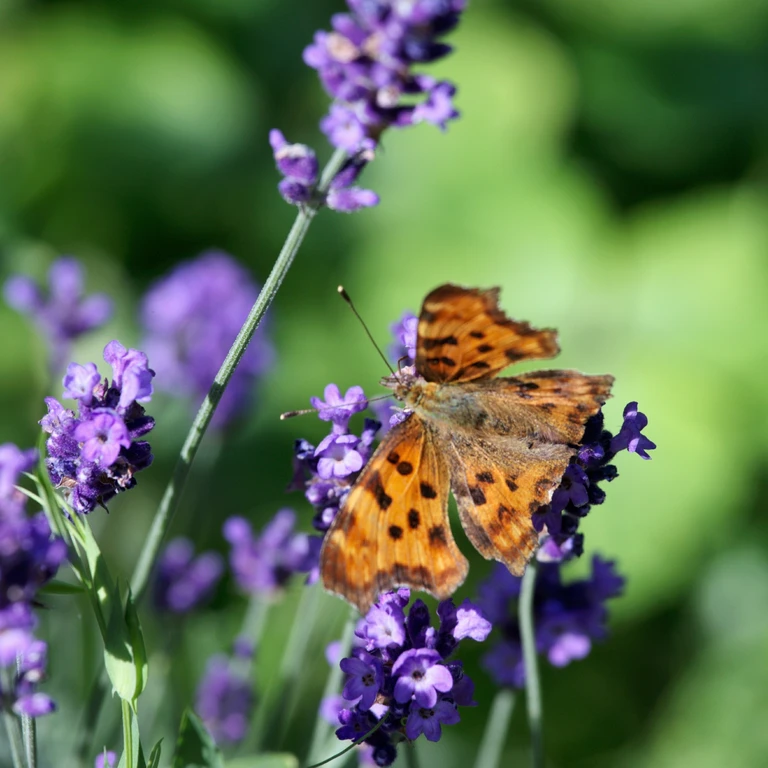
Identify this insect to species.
Polygonia c-album
